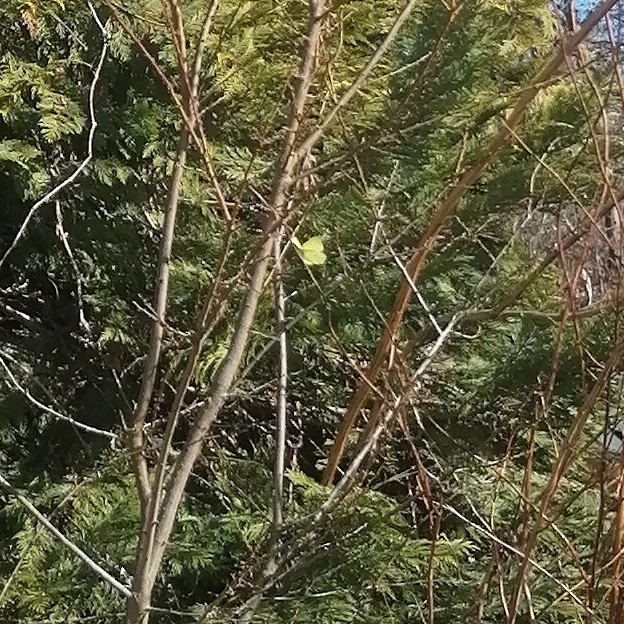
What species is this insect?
Gonepteryx rhamni
